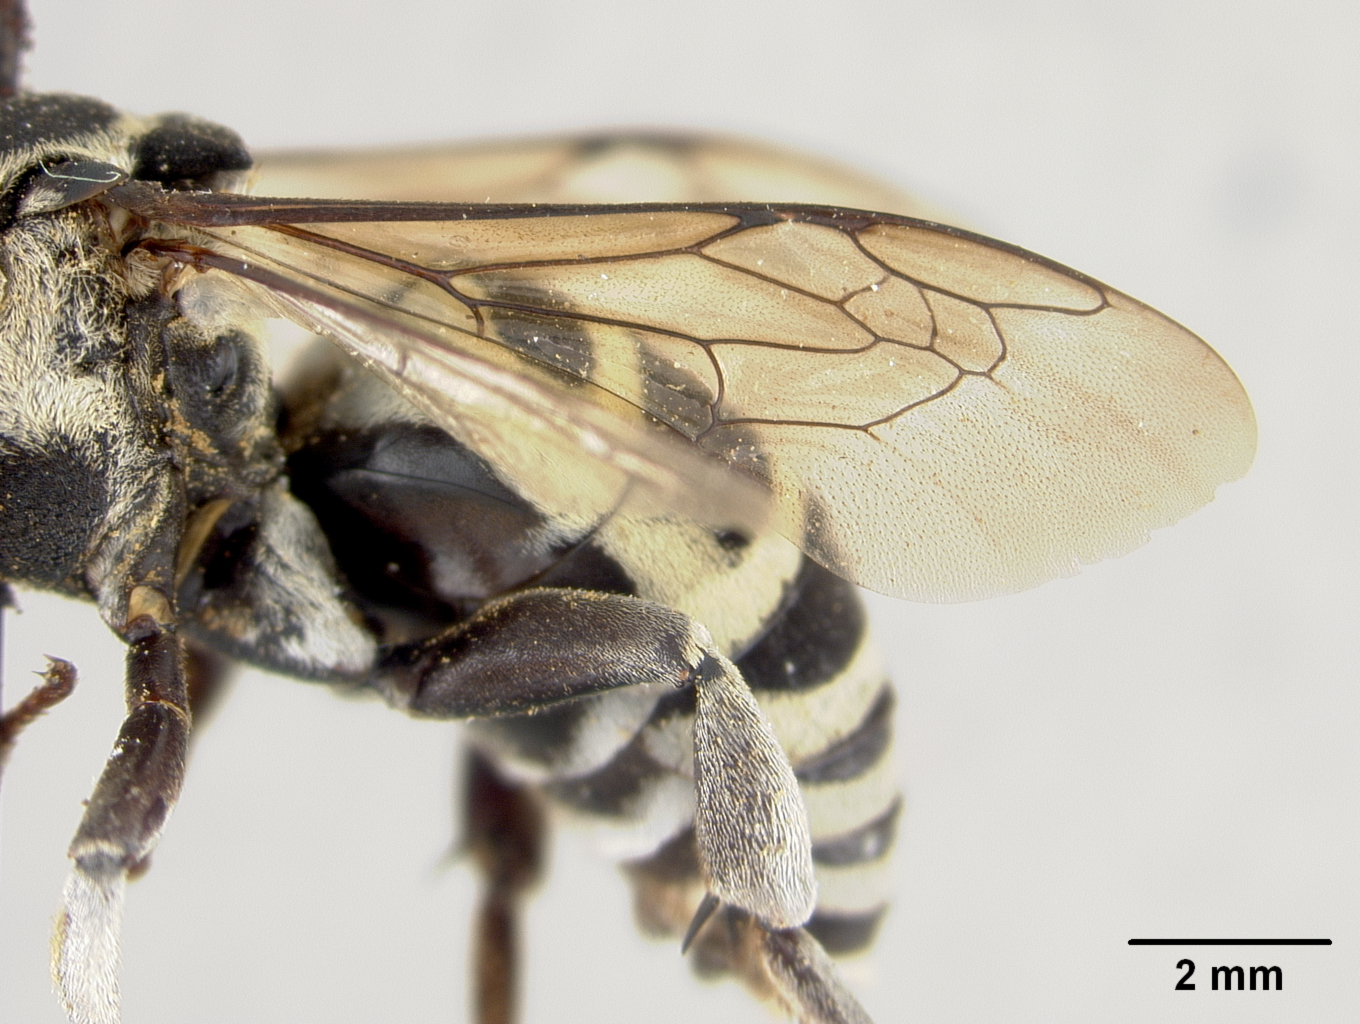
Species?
Triepeolus monardae
